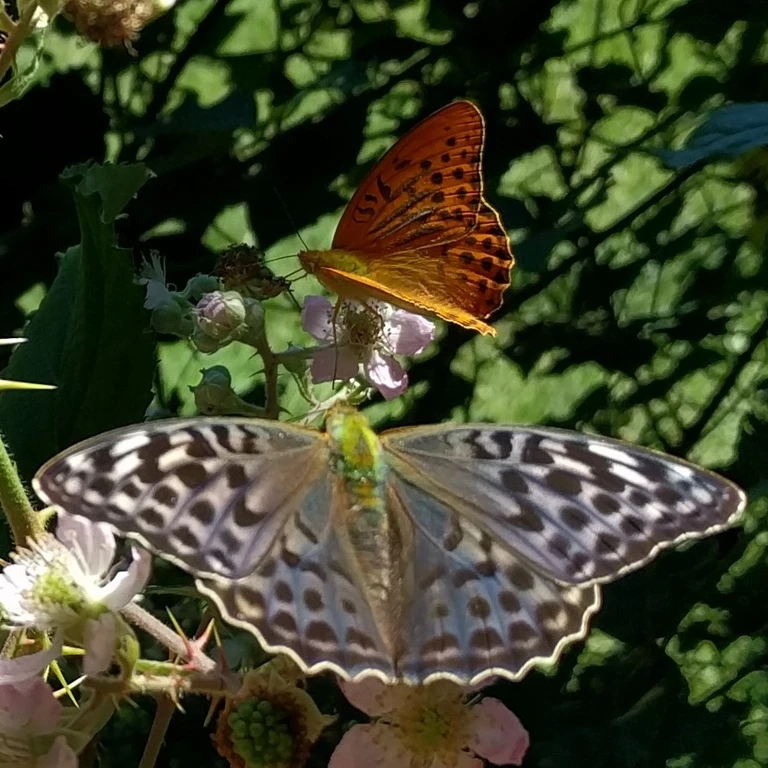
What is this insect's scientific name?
Argynnis paphia
